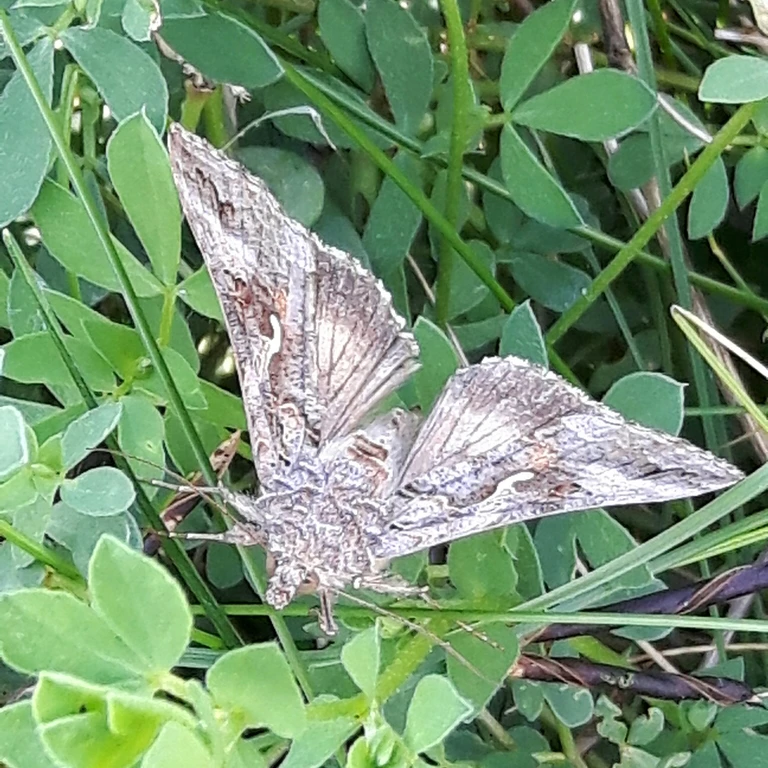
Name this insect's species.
Autographa gamma
